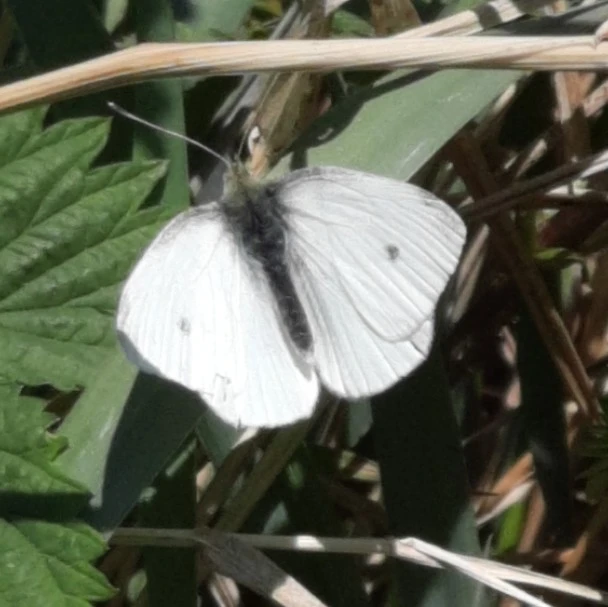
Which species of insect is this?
Pieris rapae
